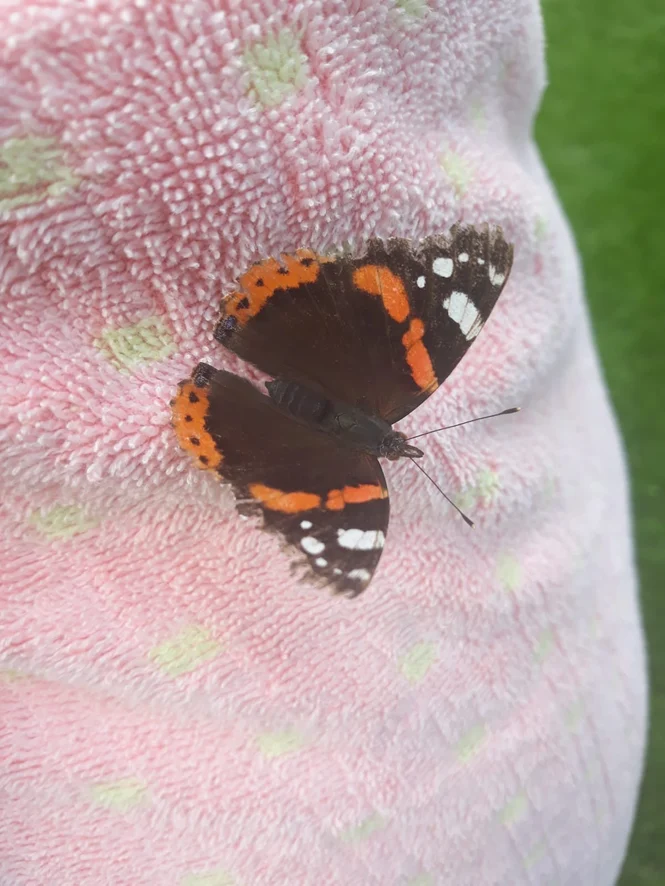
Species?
Vanessa atalanta
